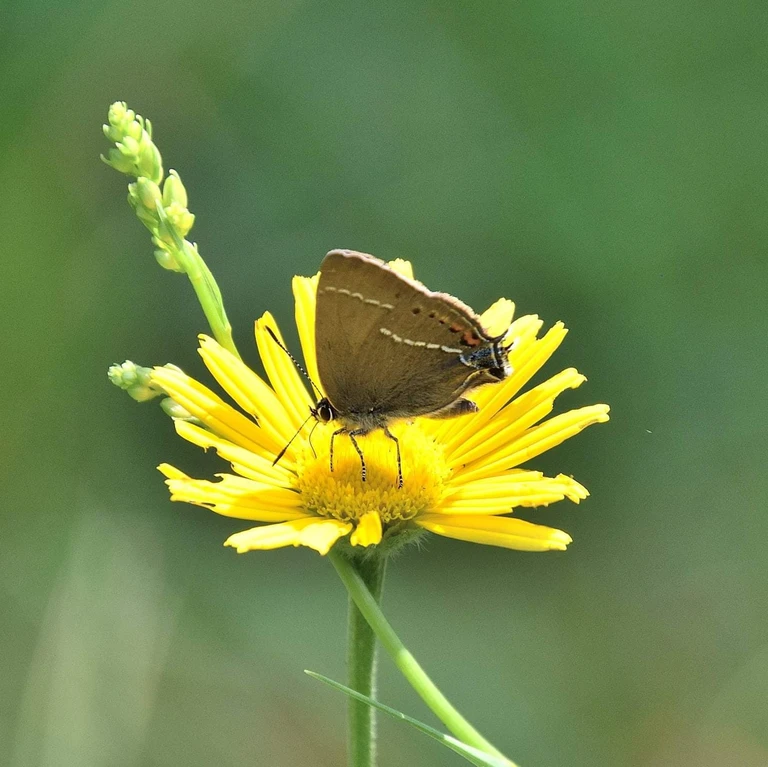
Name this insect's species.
Satyrium spini (also Tuttiola spini)
